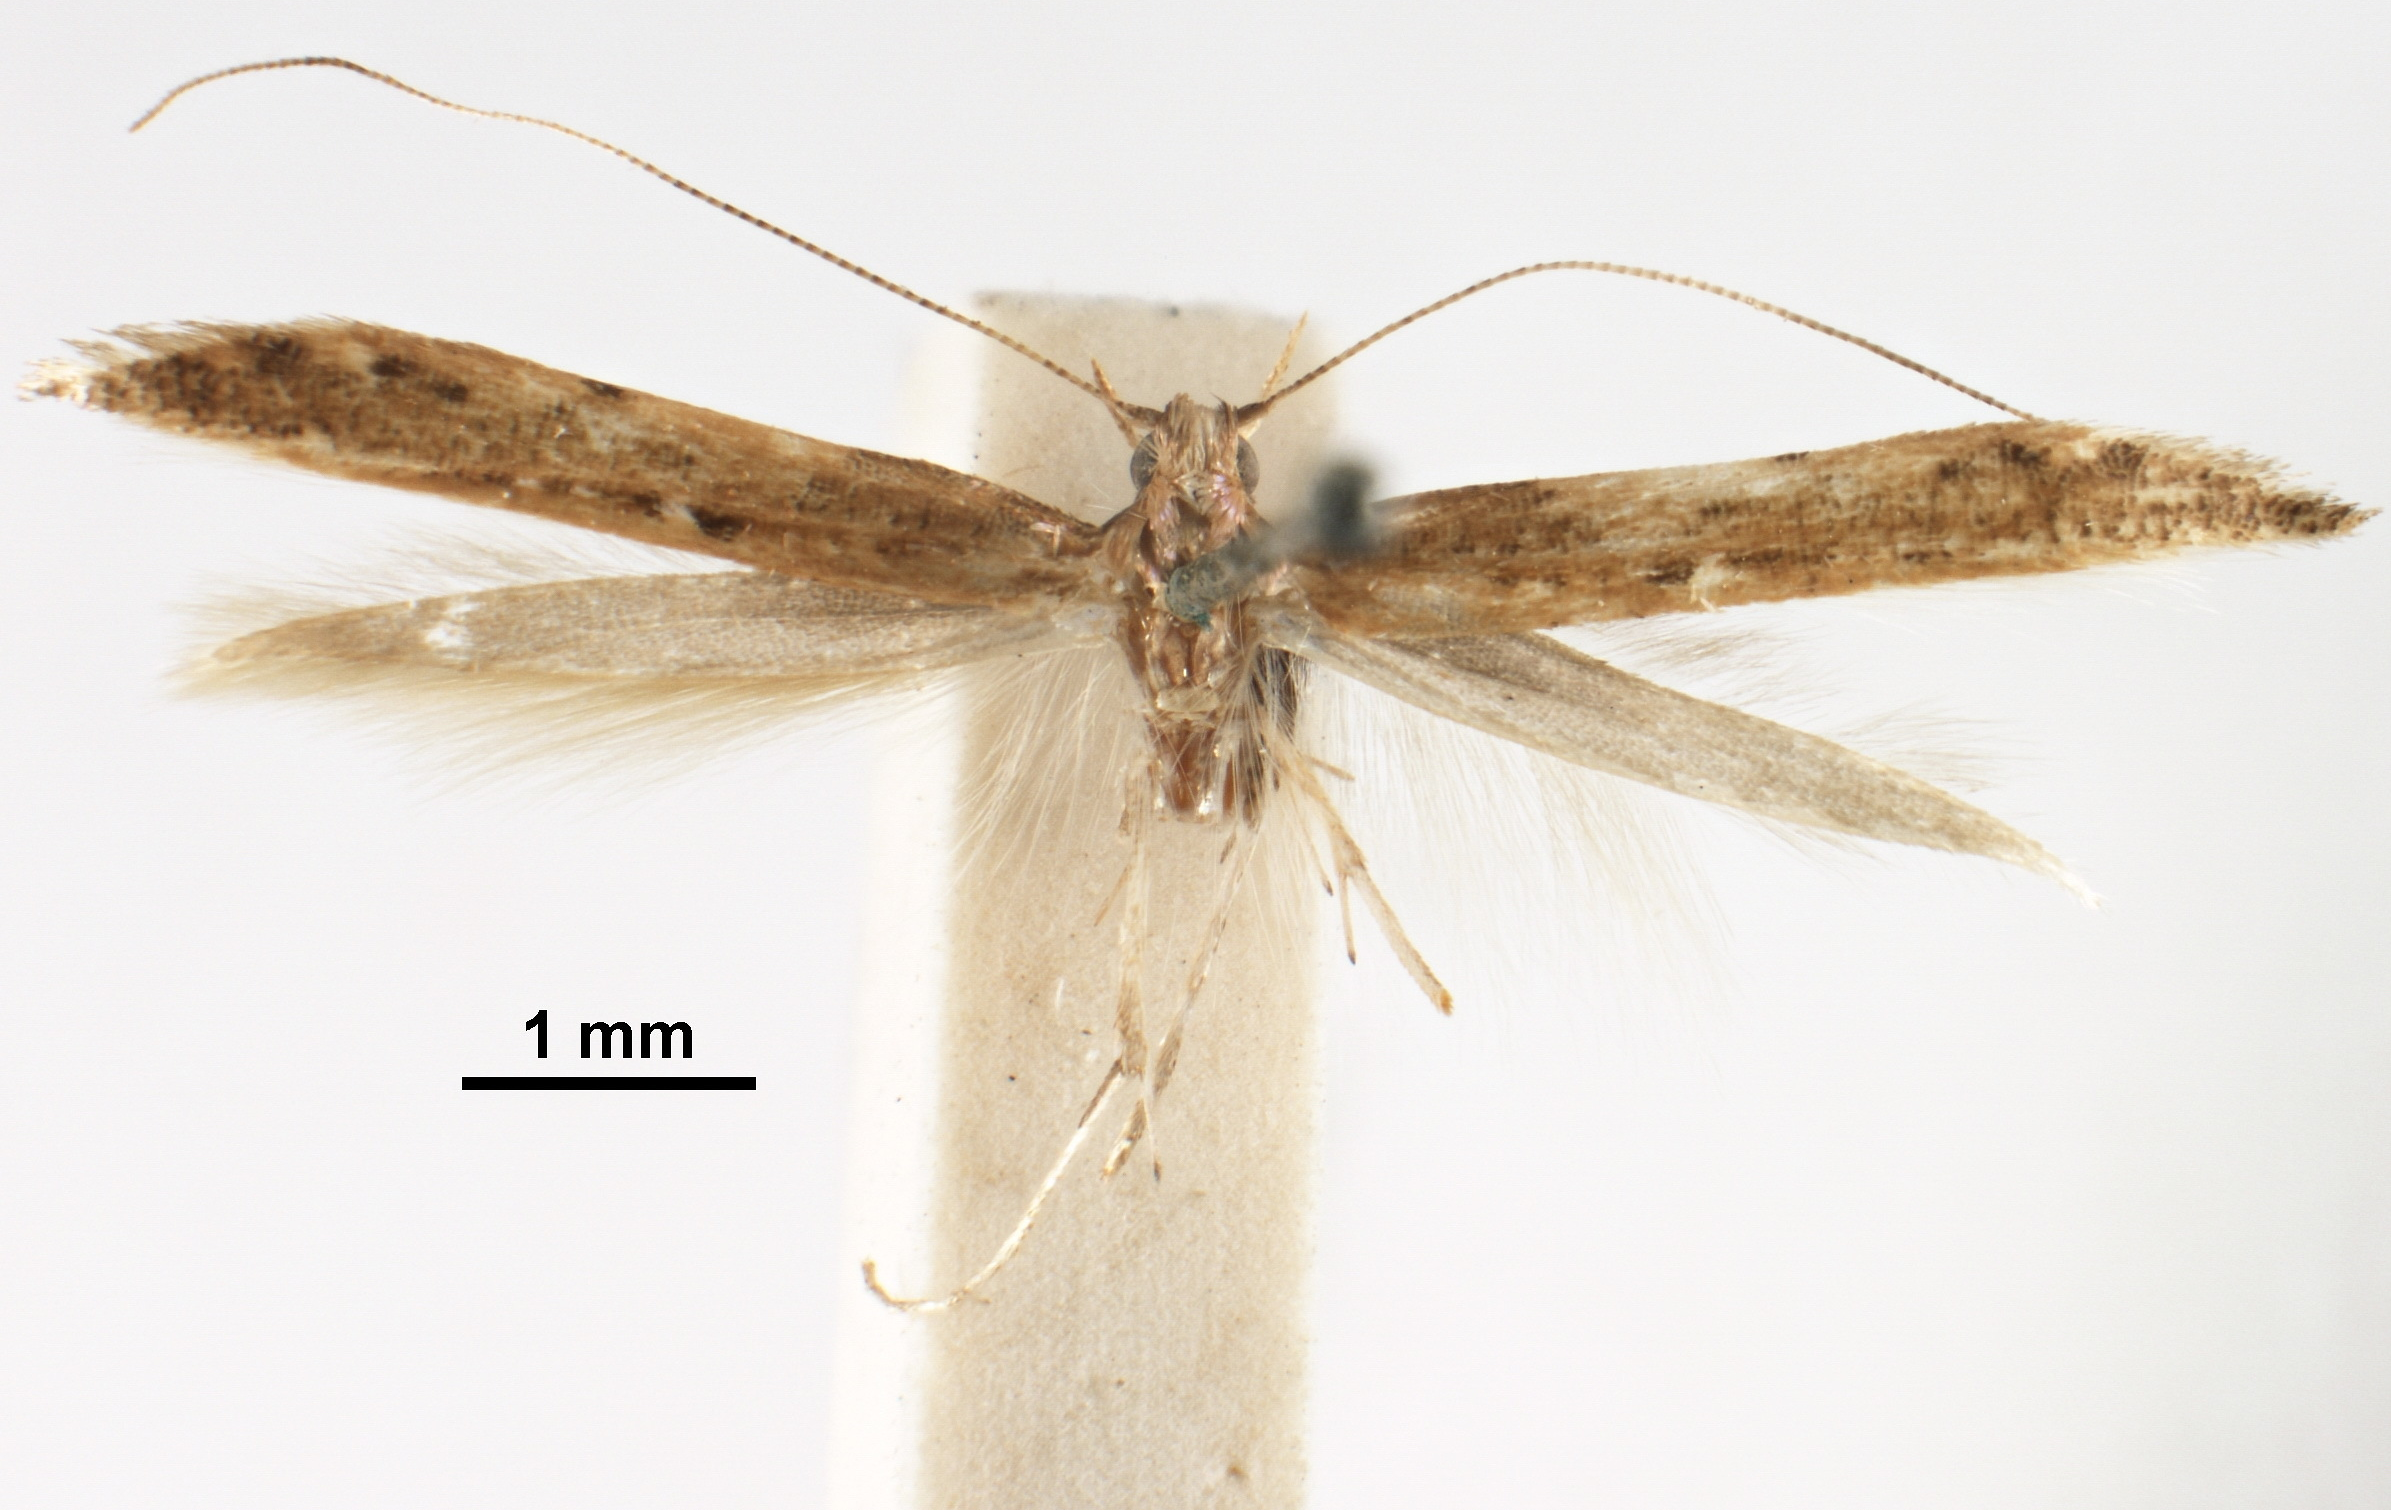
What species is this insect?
Caloptilia elaeas
